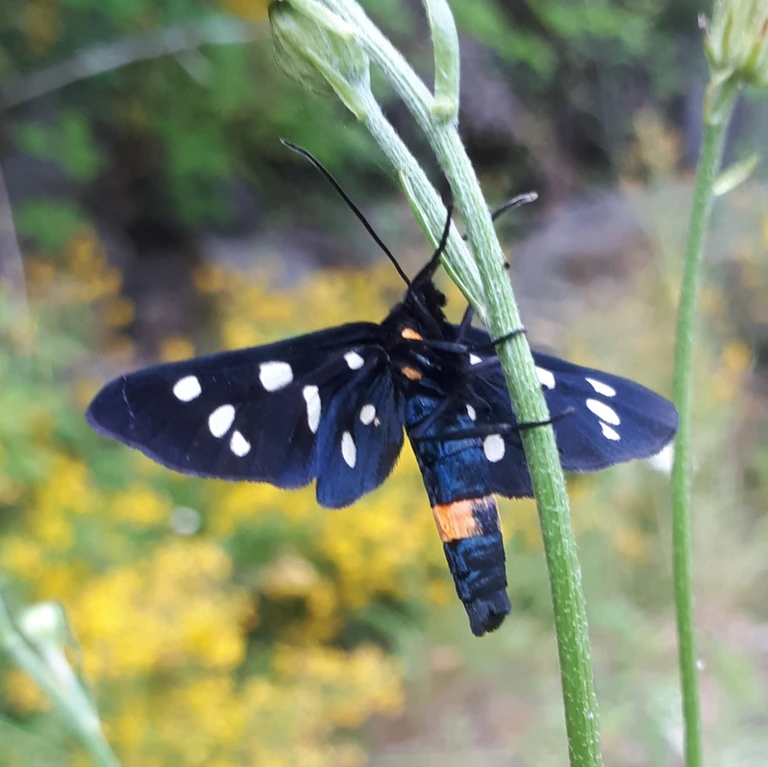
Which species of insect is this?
Amata phegea
